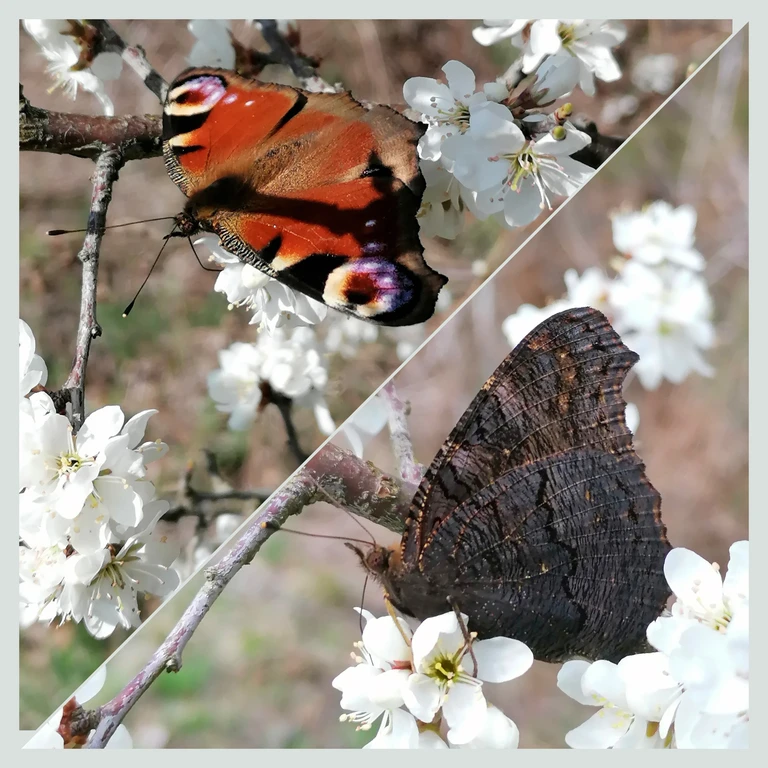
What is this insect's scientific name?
Aglais io
